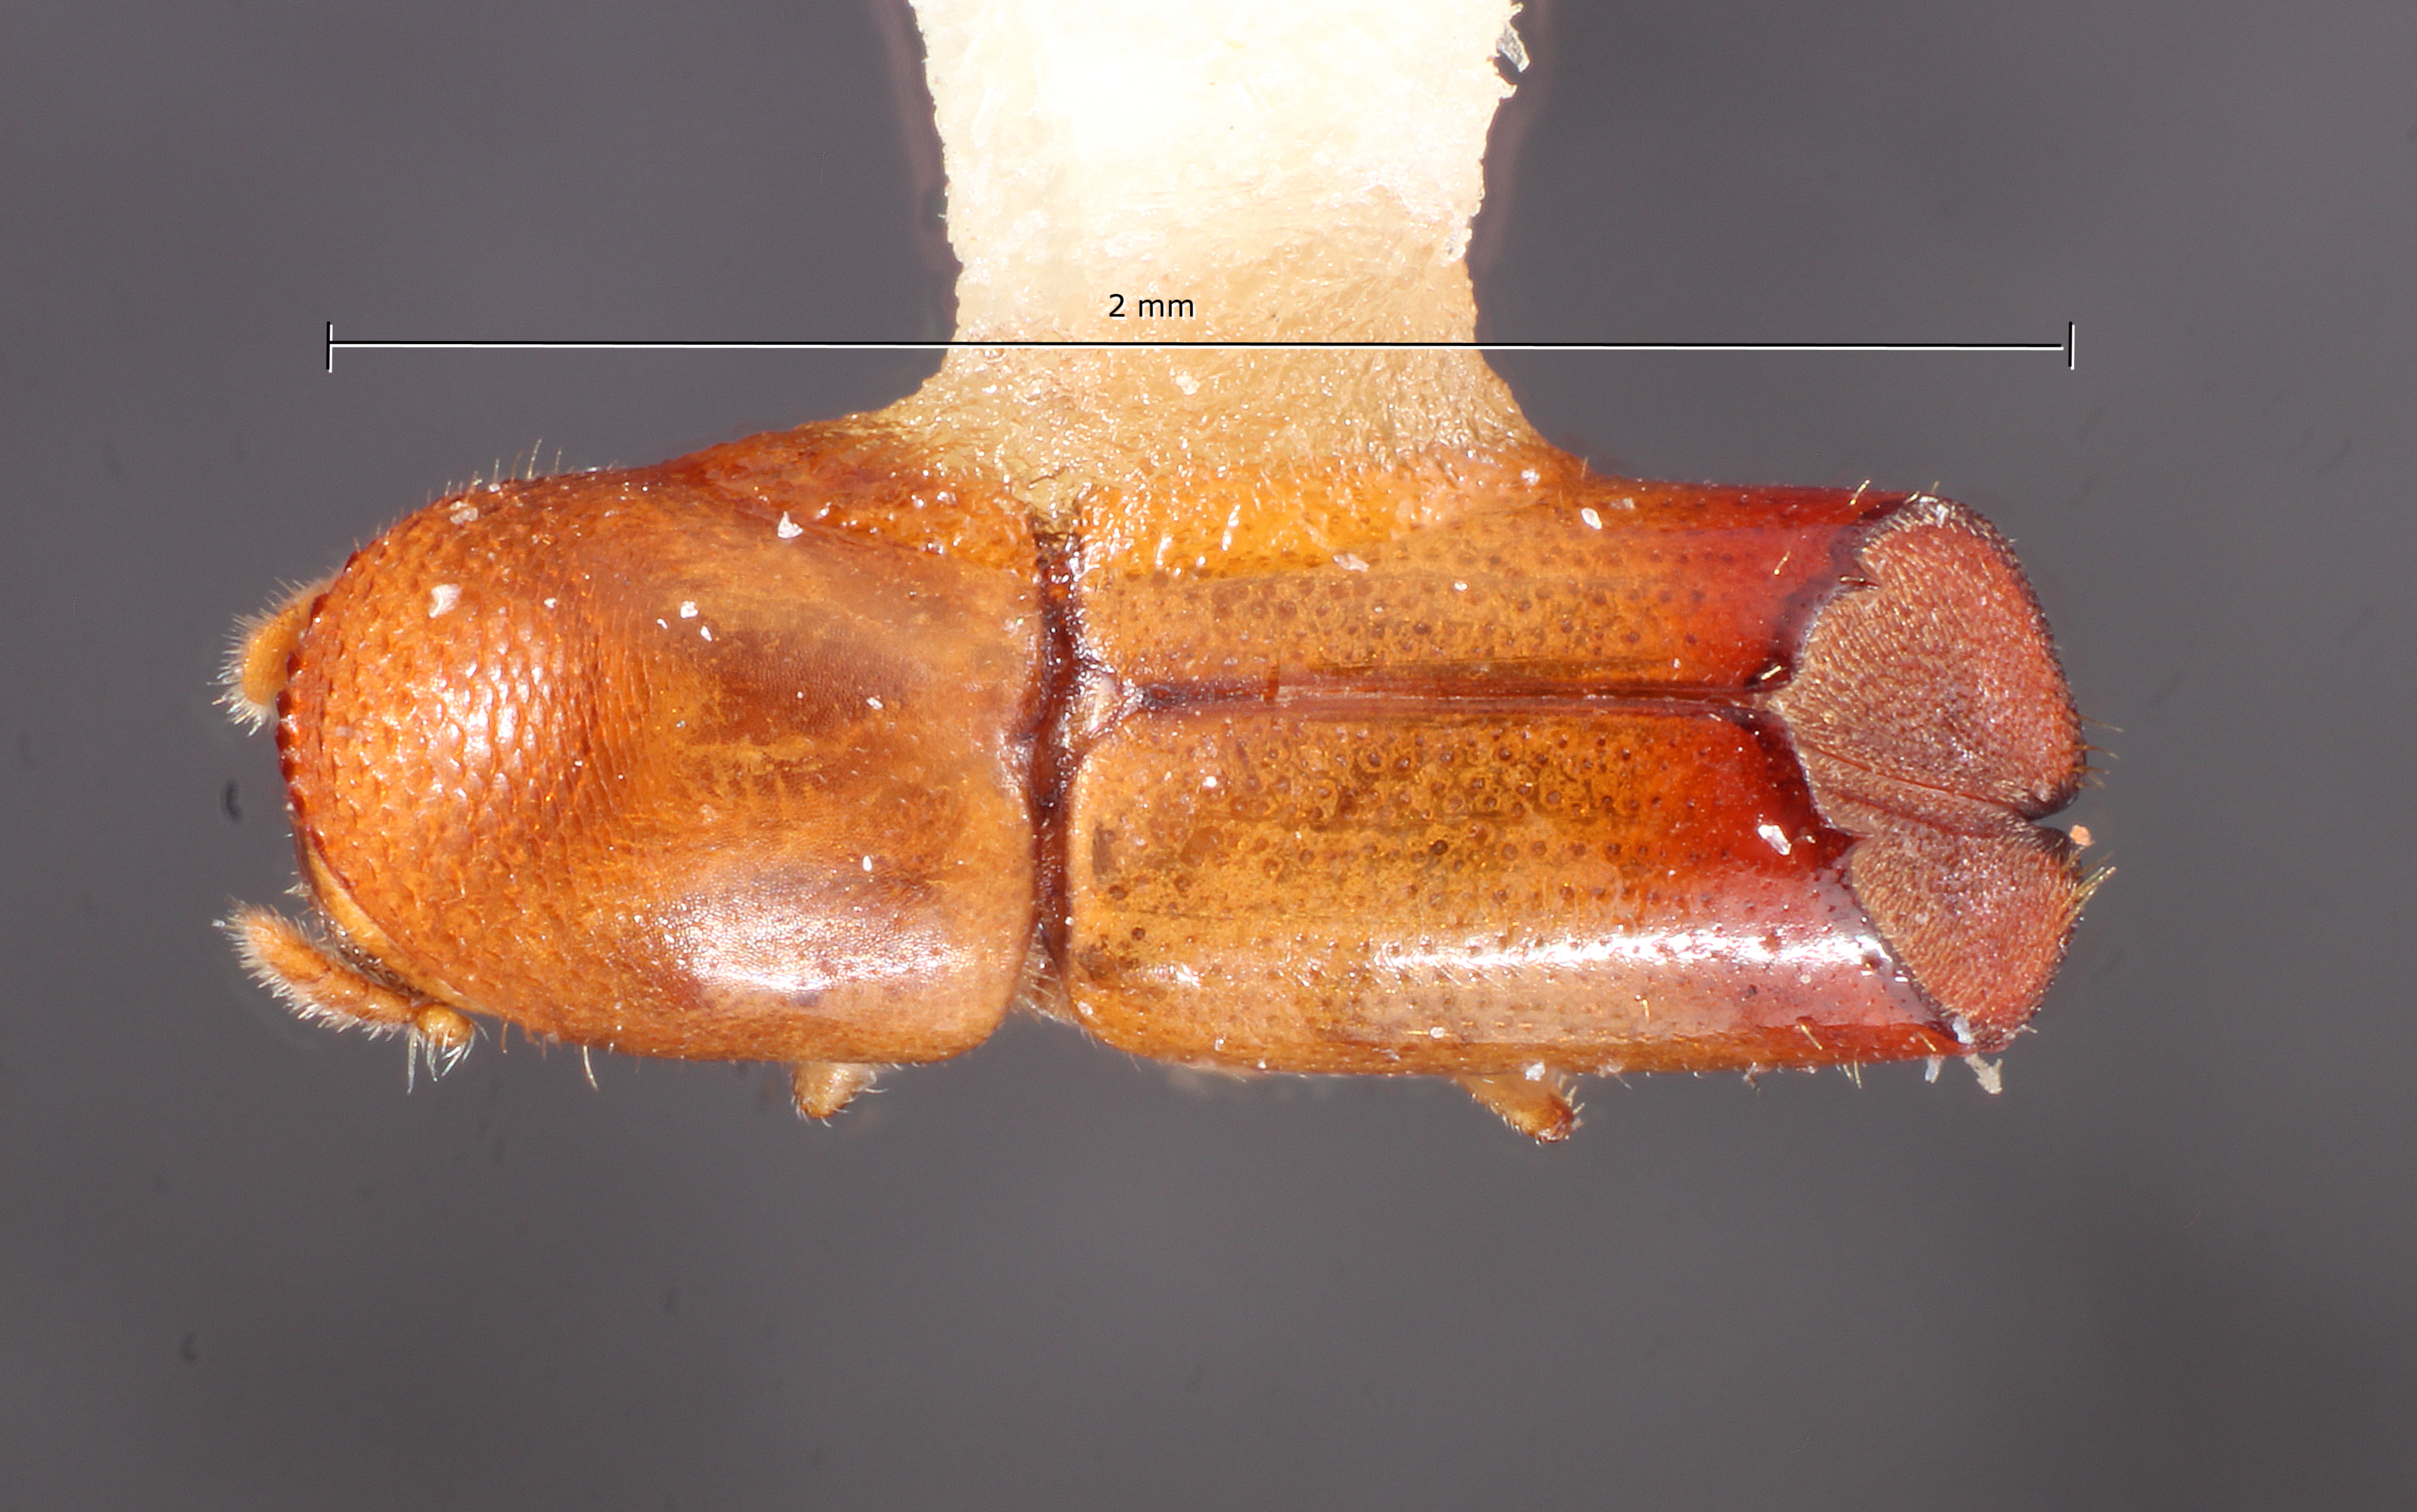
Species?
Monarthrum hagedorni
